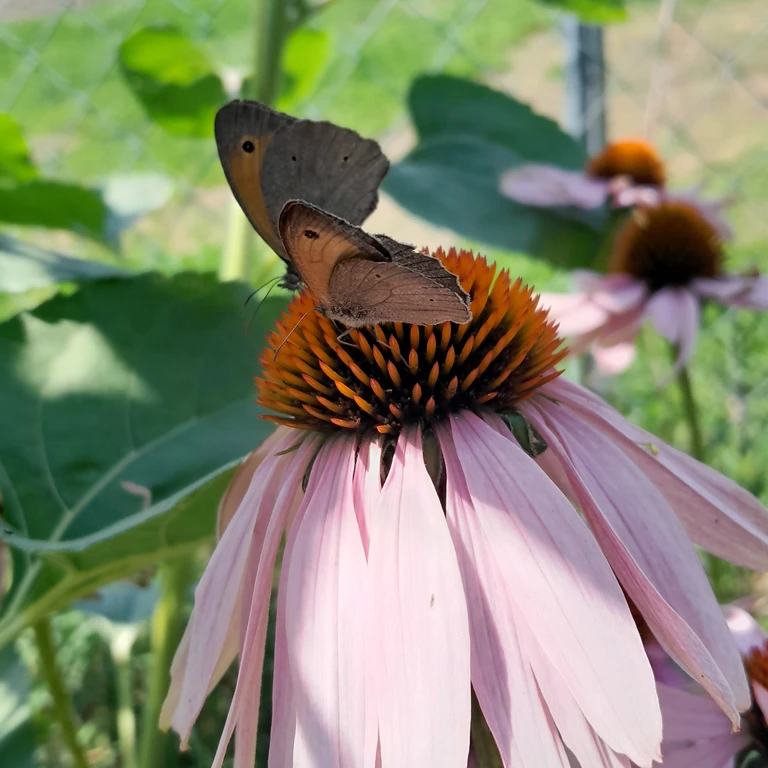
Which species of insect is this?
Maniola jurtina
